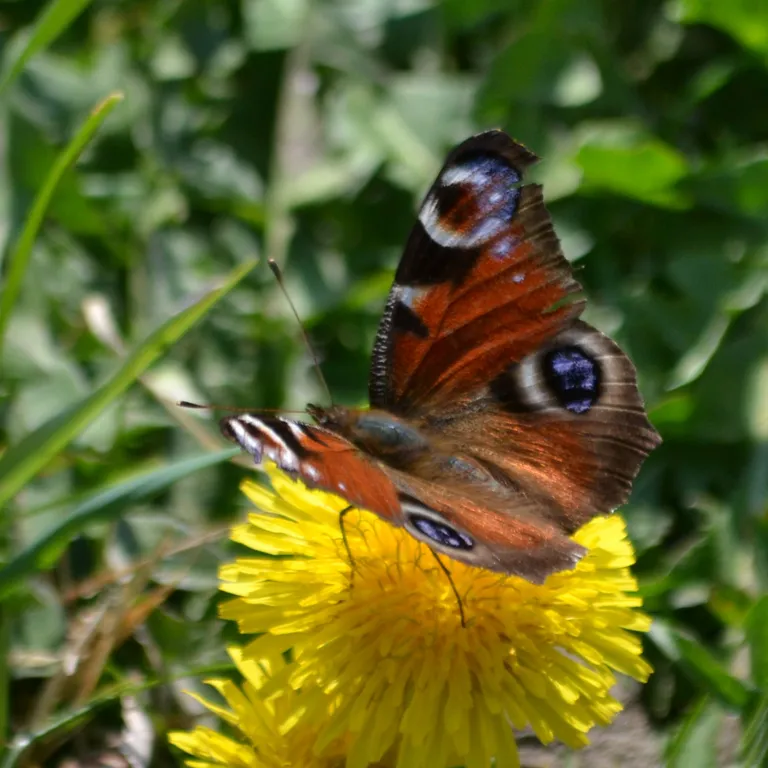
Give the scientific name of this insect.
Aglais io
